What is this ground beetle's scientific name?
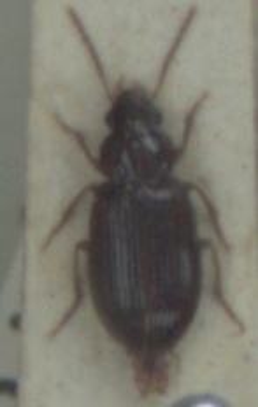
Bradycellus harpalinus
